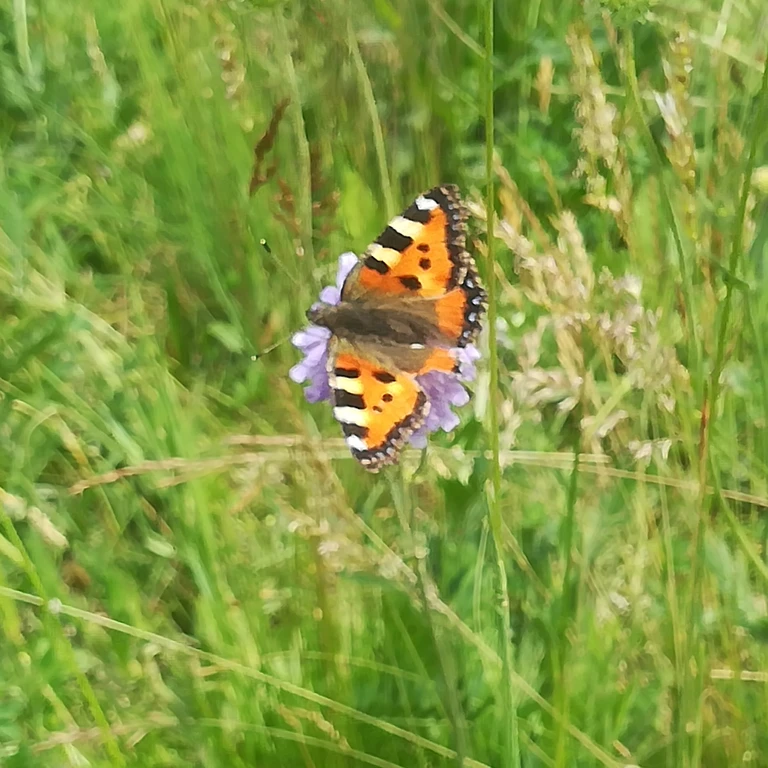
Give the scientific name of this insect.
Aglais urticae
